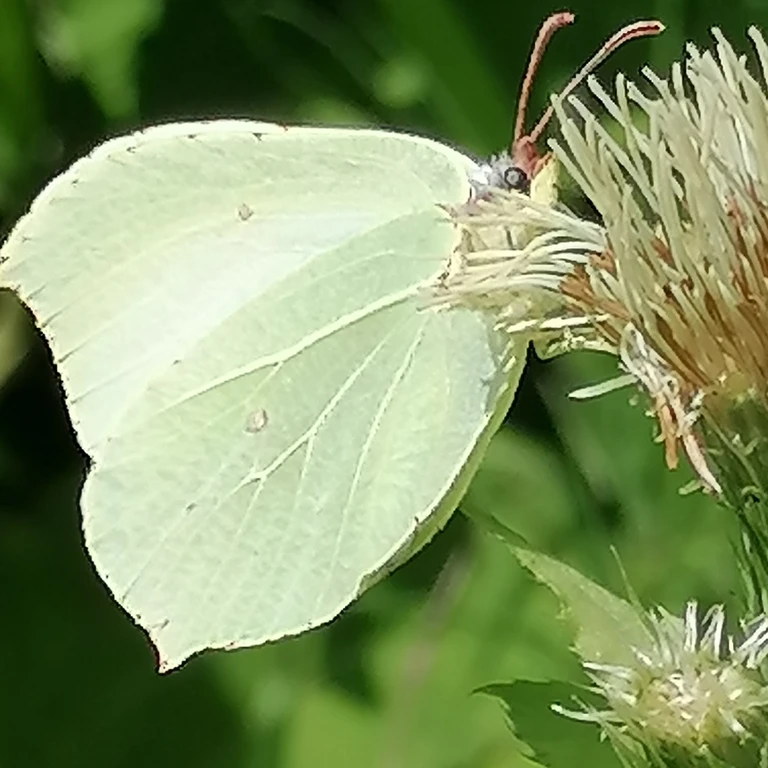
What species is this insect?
Gonepteryx rhamni
